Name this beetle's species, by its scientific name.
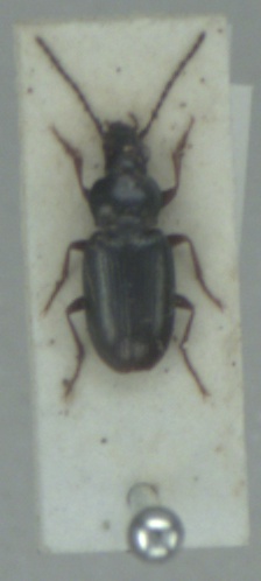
Pogonus chalceus
